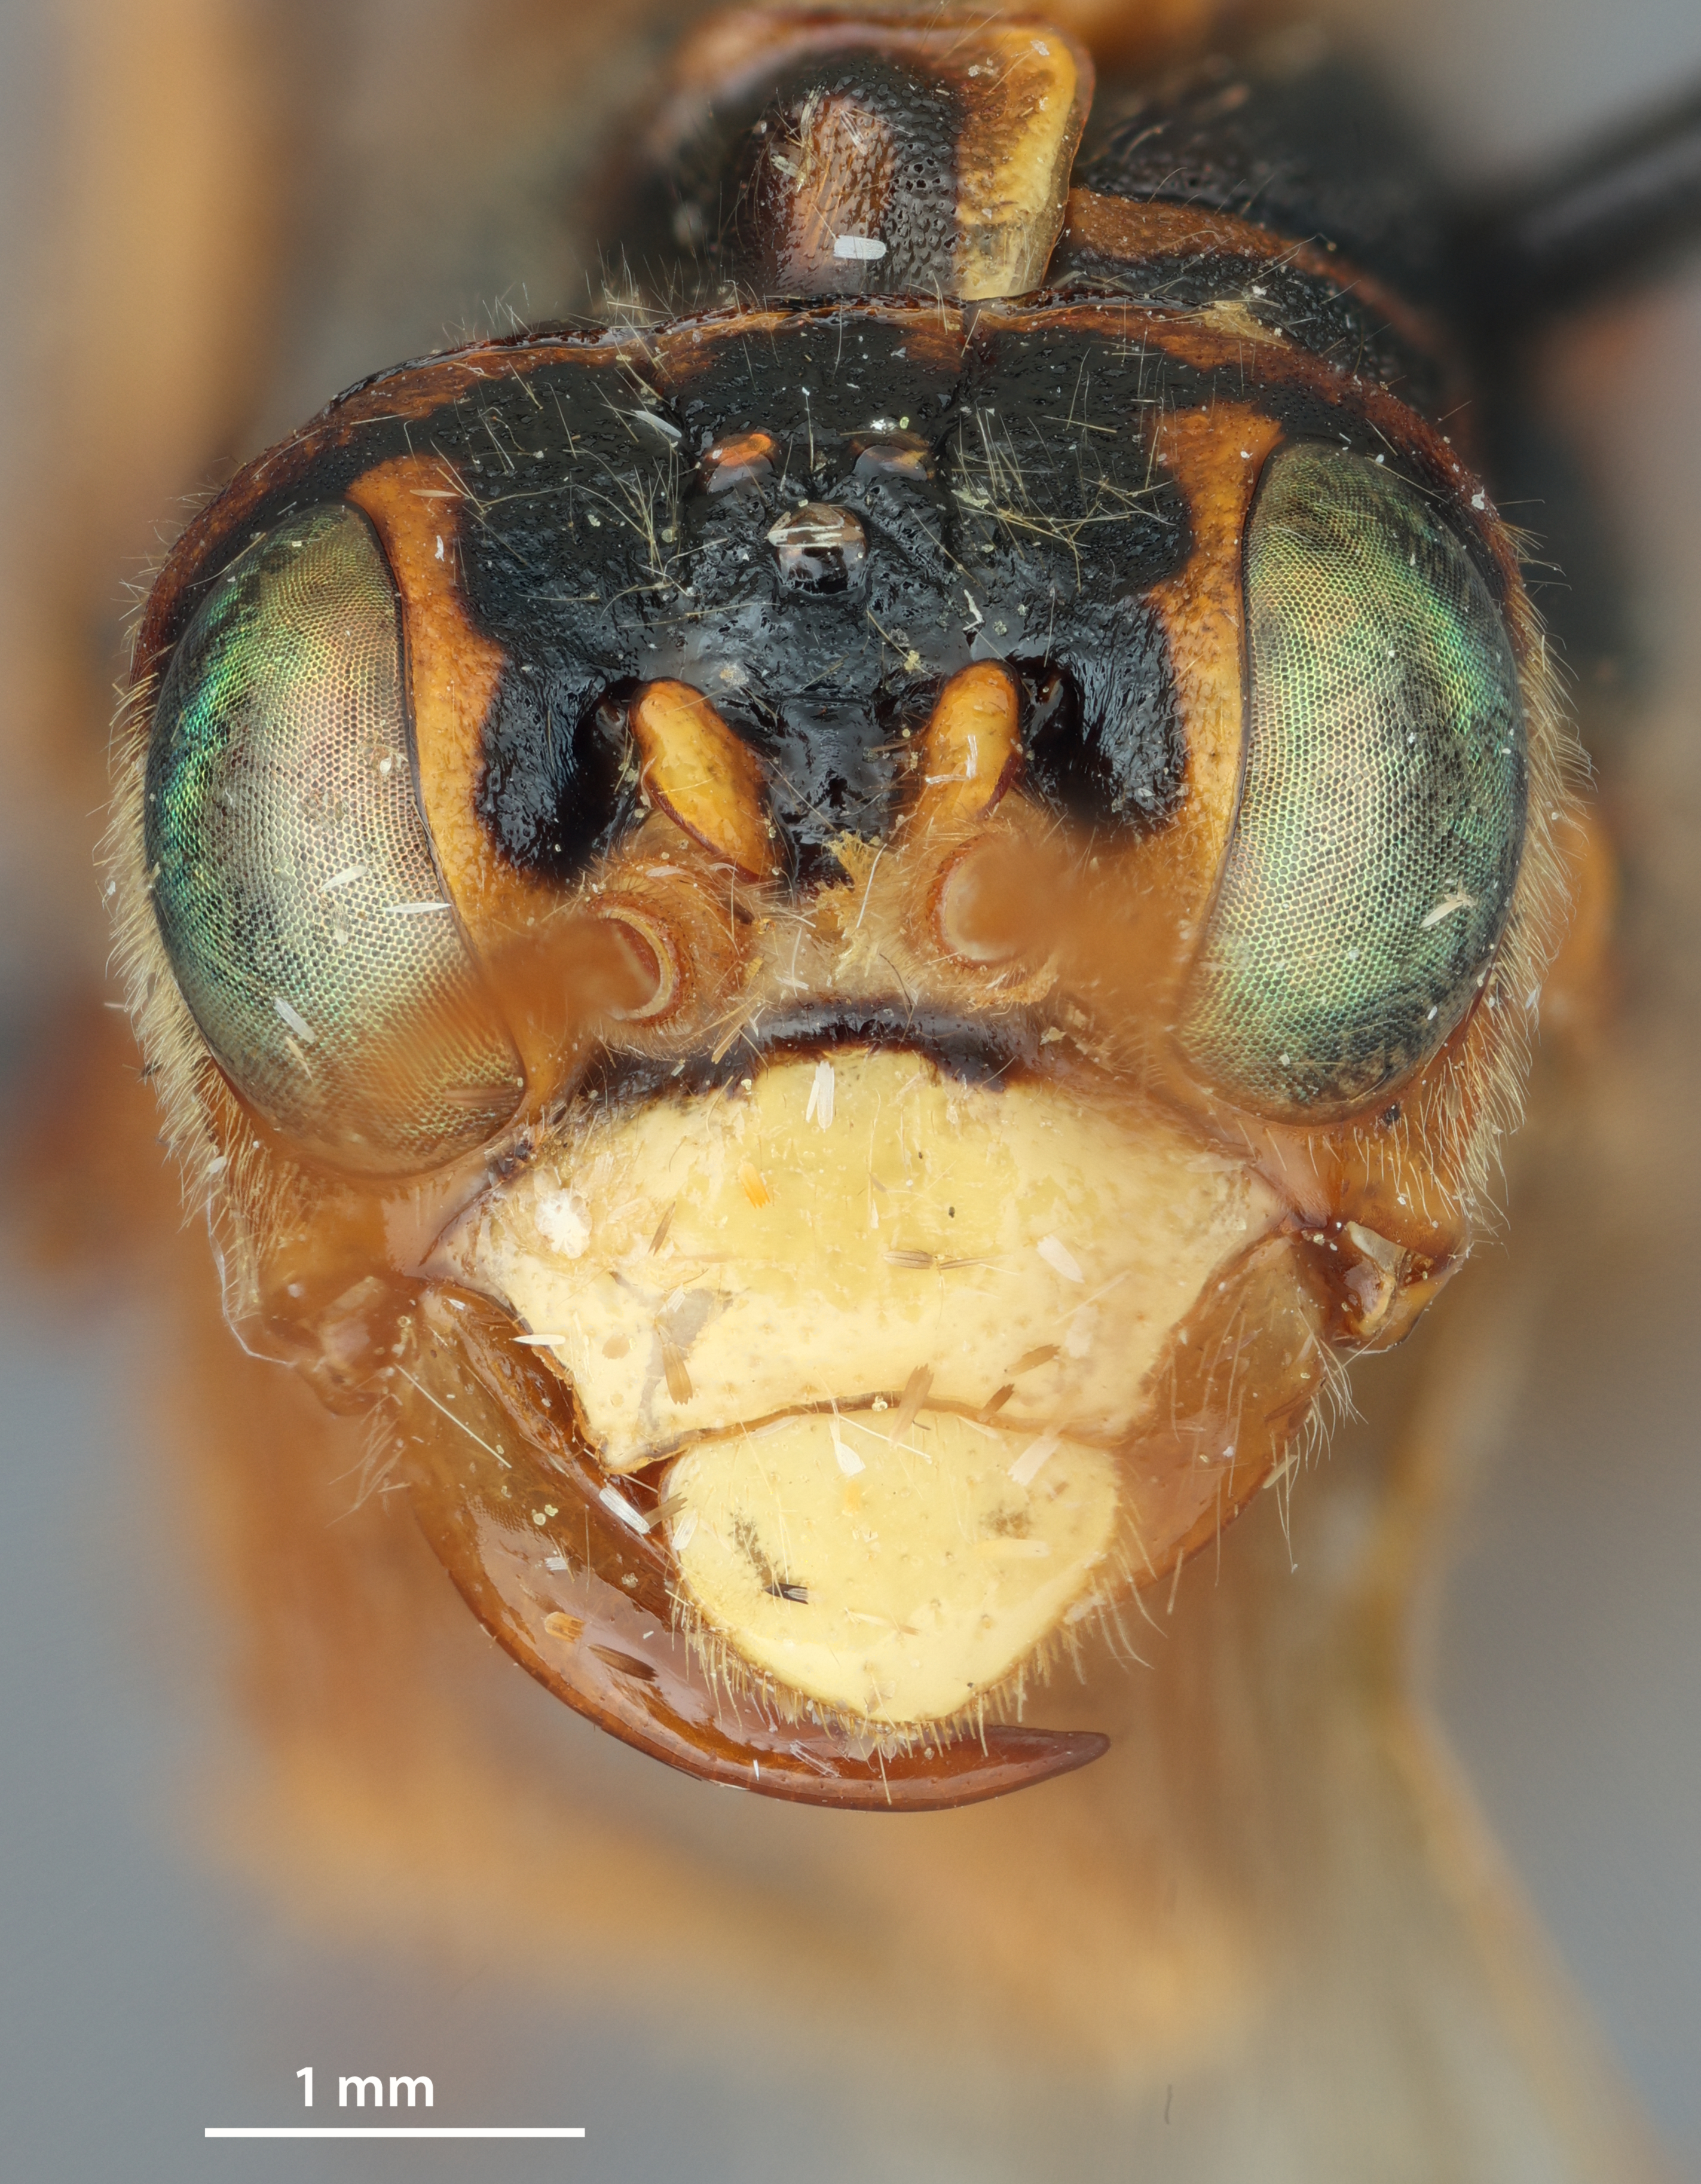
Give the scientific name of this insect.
Tenthredo tumida
